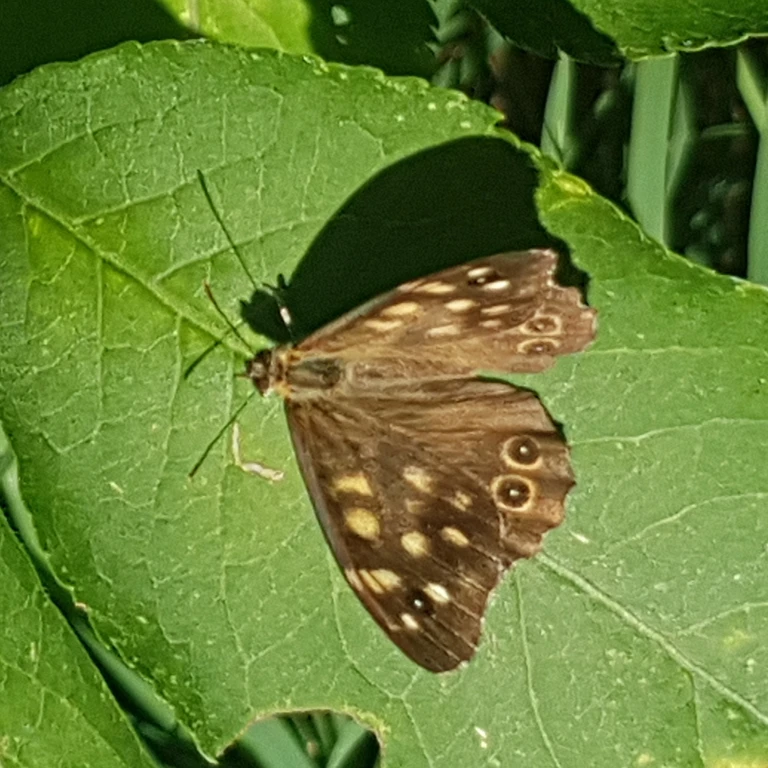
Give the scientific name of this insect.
Pararge aegeria
